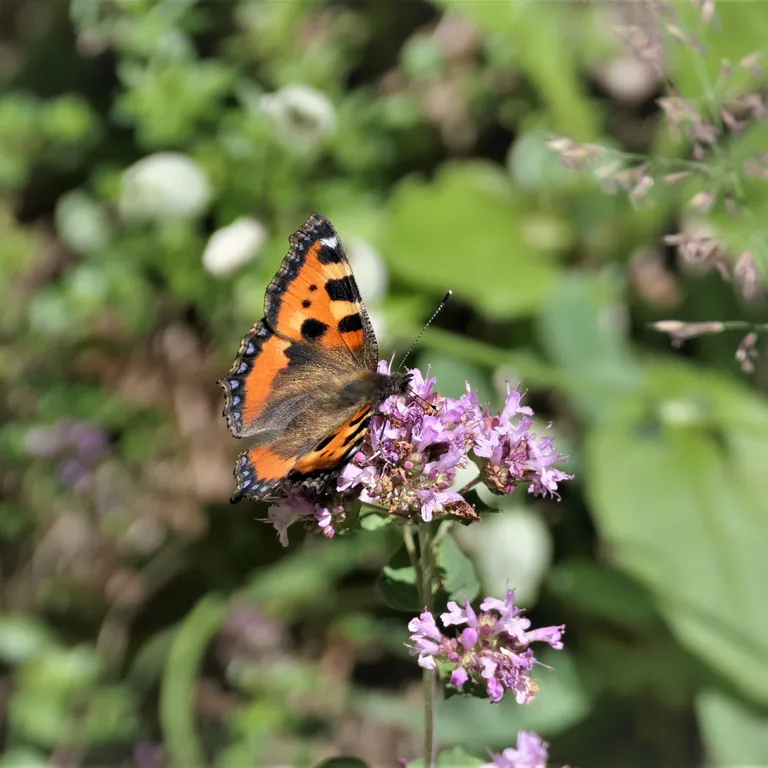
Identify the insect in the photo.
Aglais urticae
